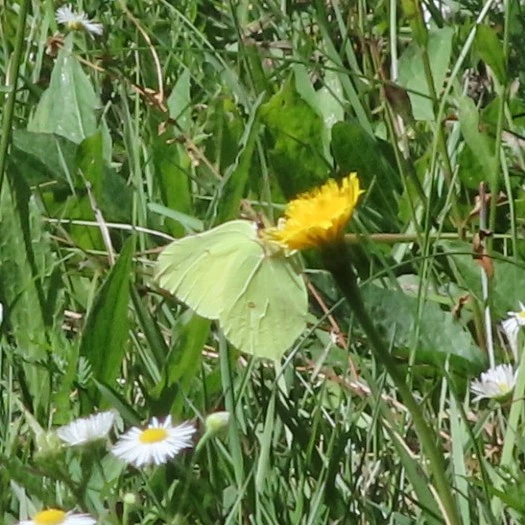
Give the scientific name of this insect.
Gonepteryx rhamni
